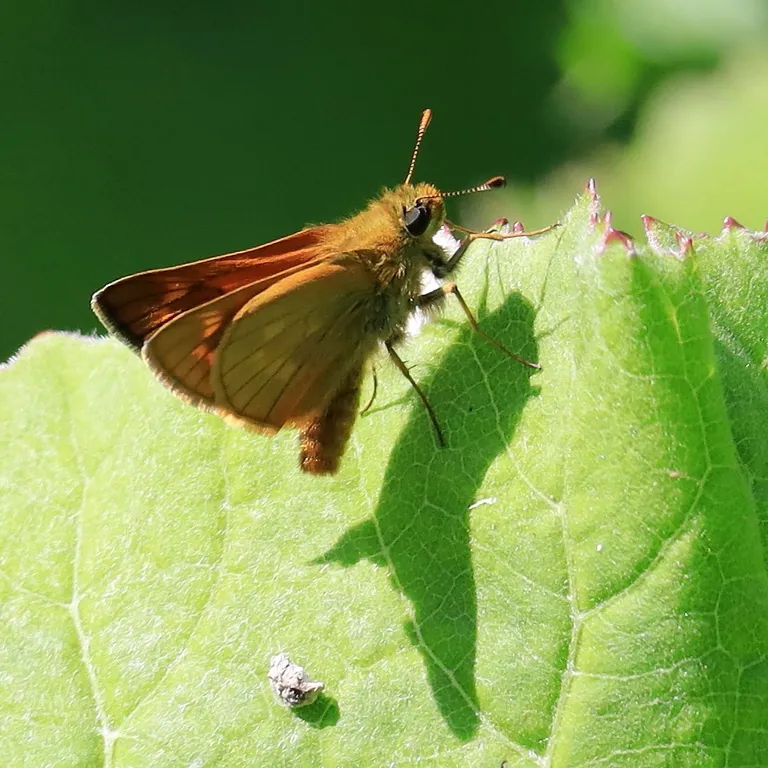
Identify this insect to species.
Ochlodes sylvanus (also Ochlodes venata)
